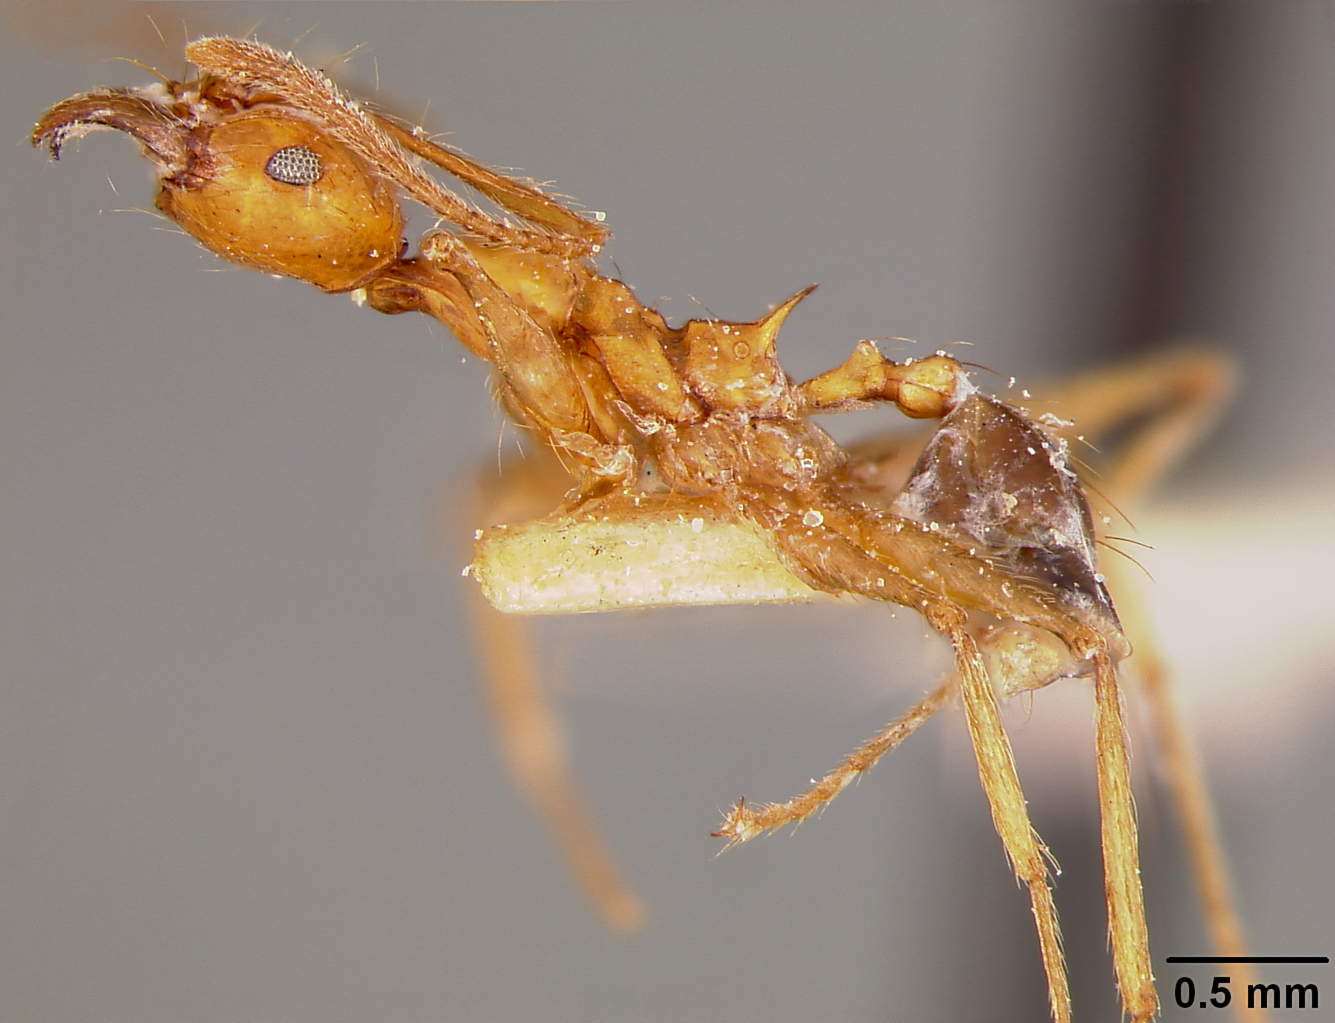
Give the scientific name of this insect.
Pheidole pulchella
